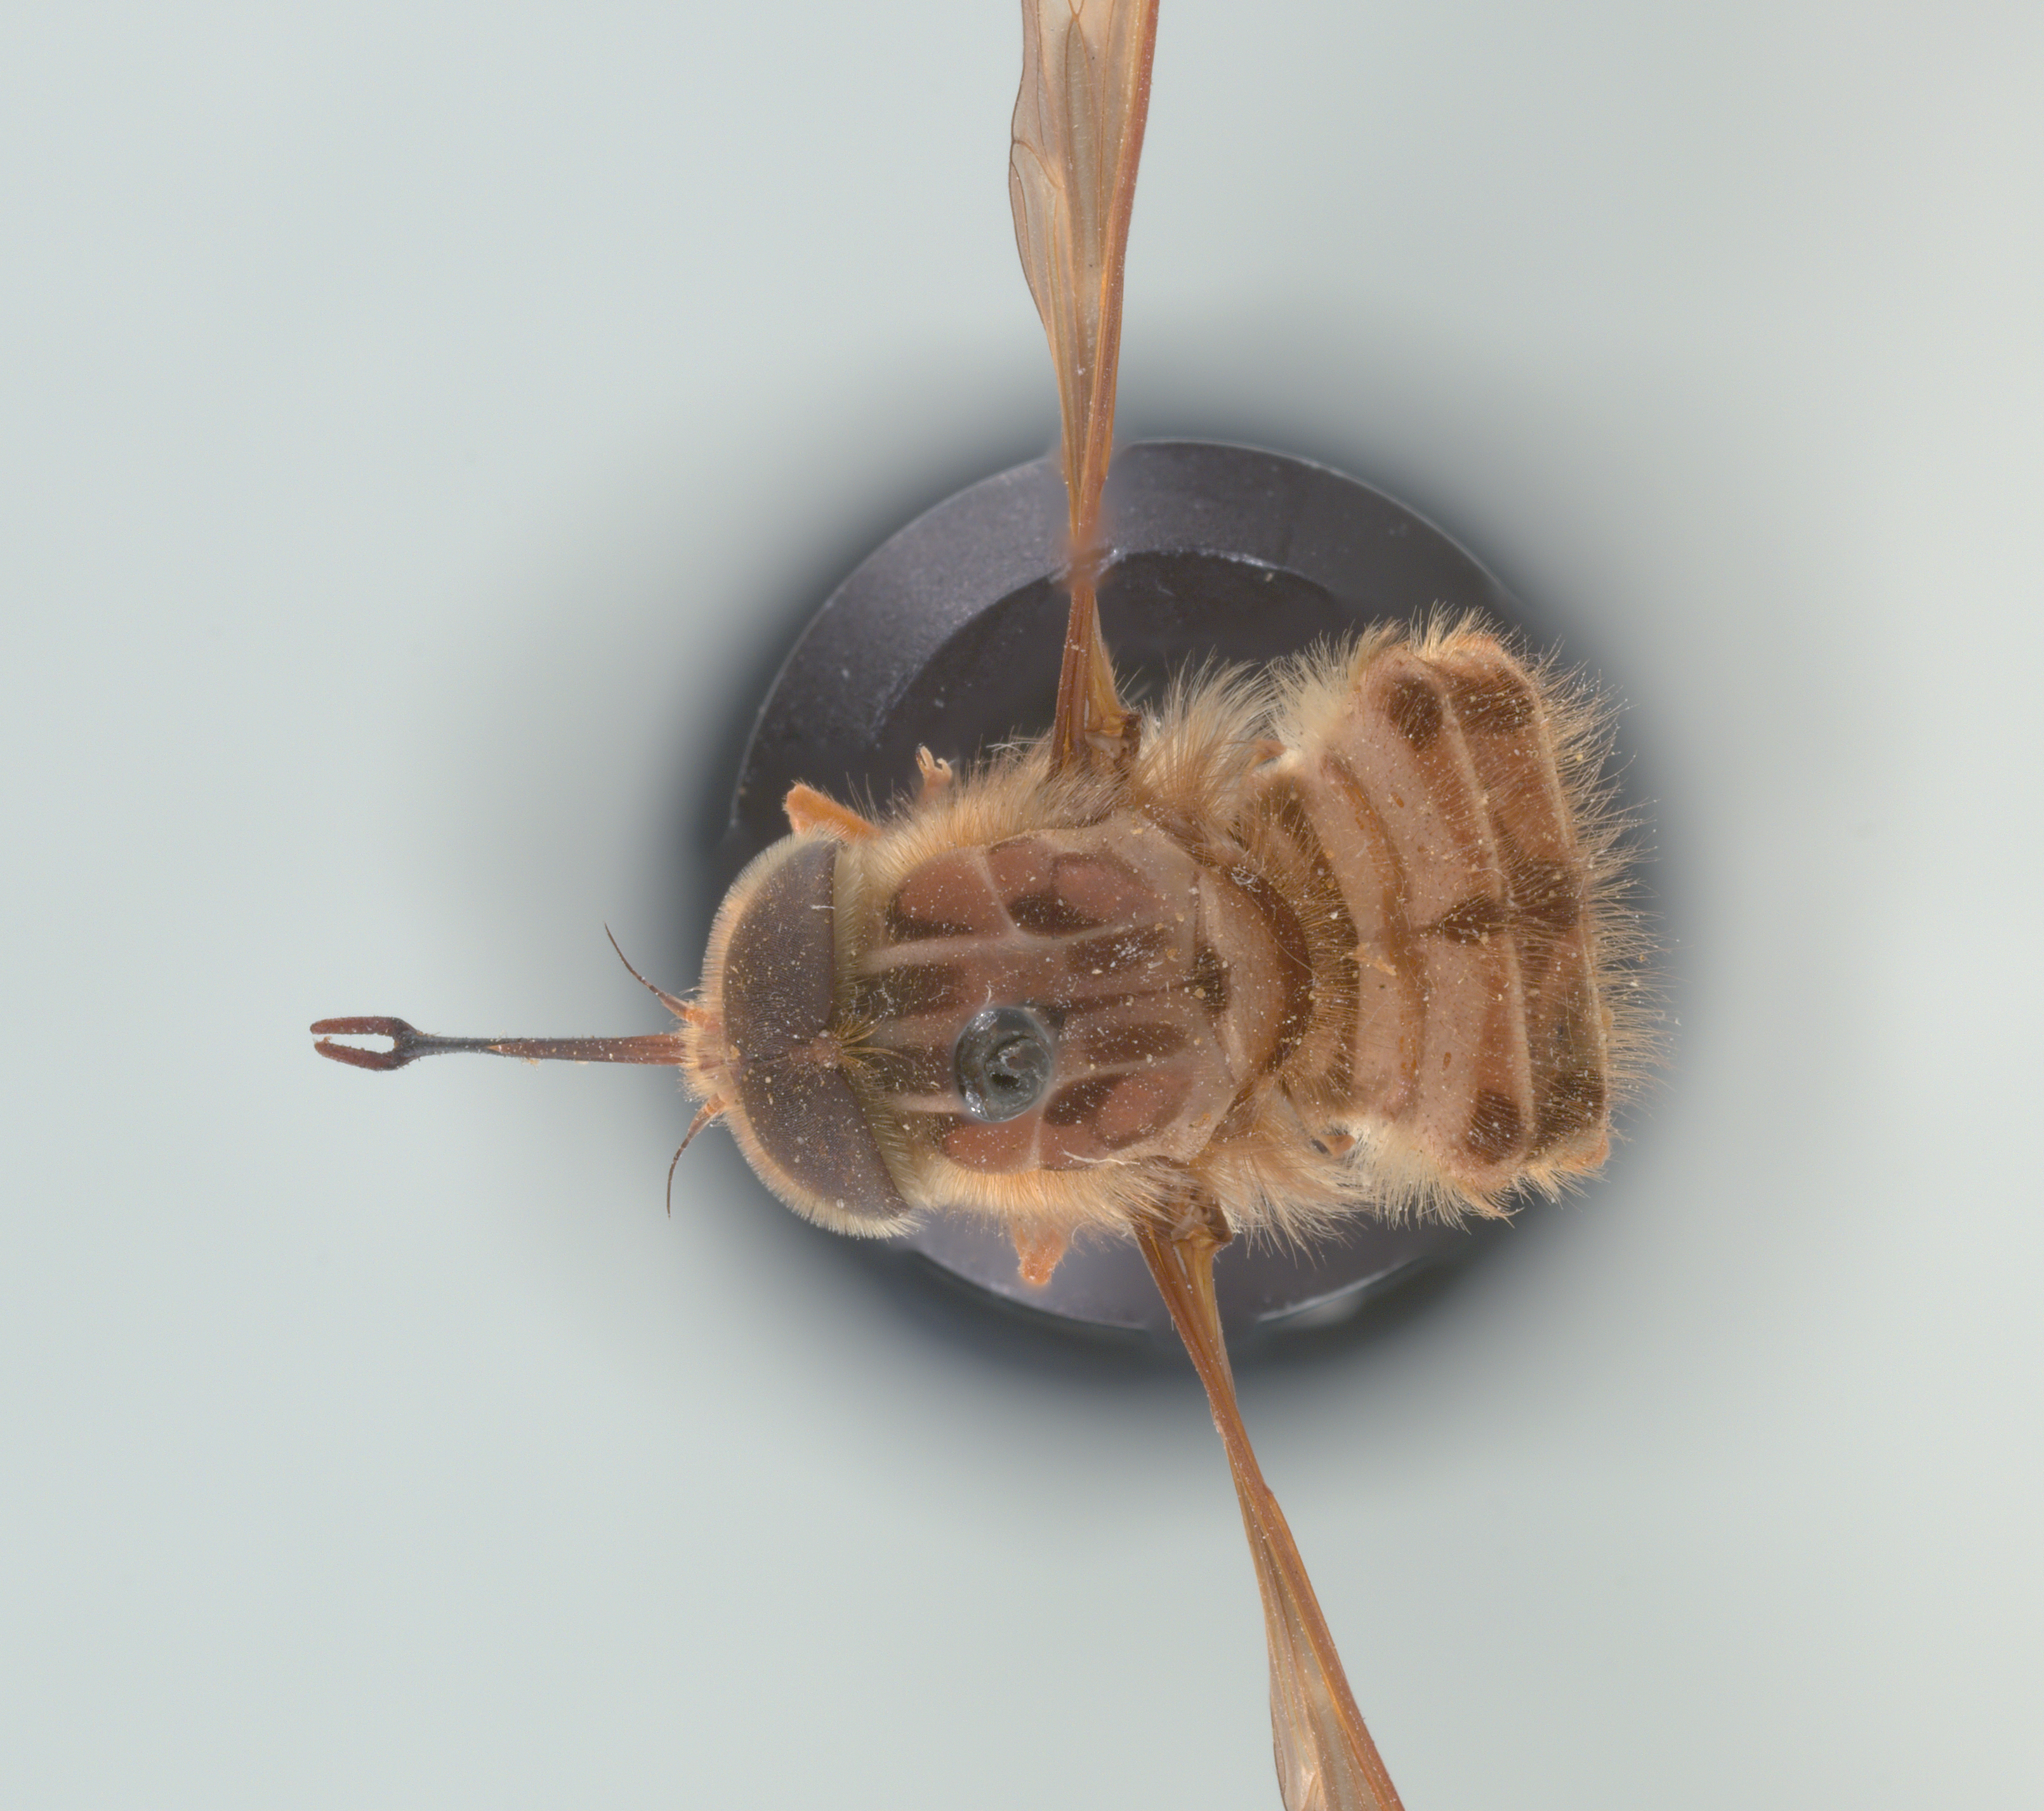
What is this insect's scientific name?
Hirmoneura nubipennis (also Trichophthalma nubipennis)
